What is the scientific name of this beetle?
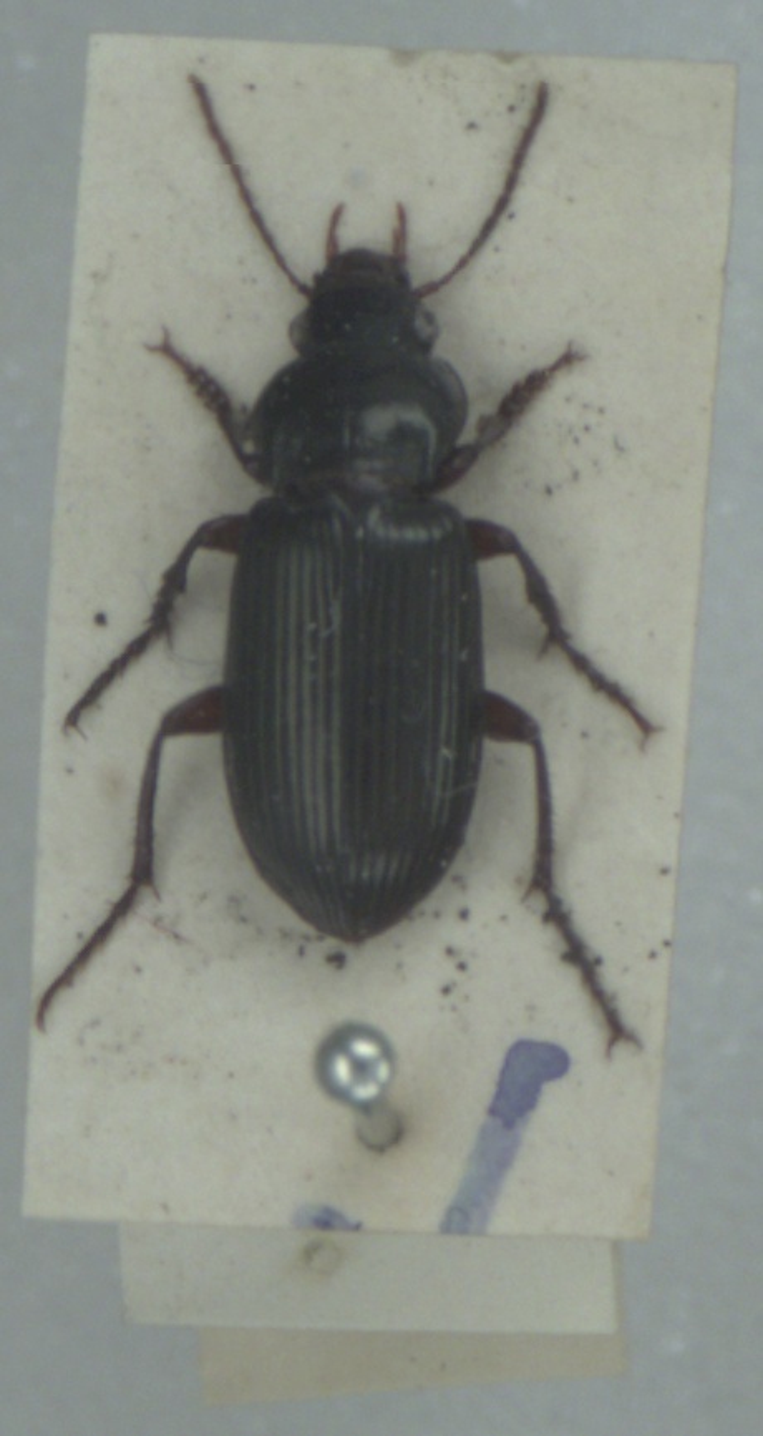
Amara convexiuscula
